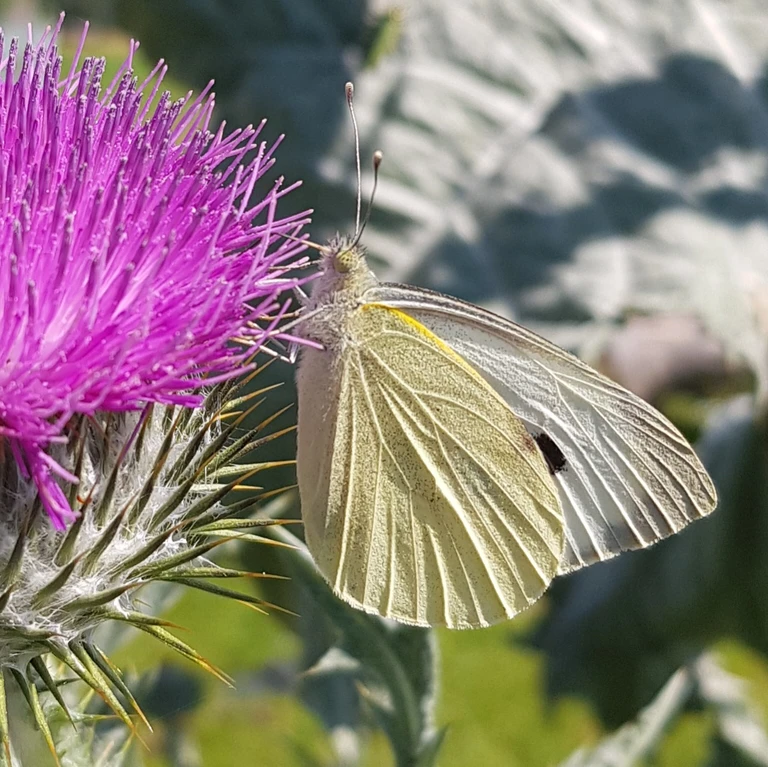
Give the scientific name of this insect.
Pieris brassicae
